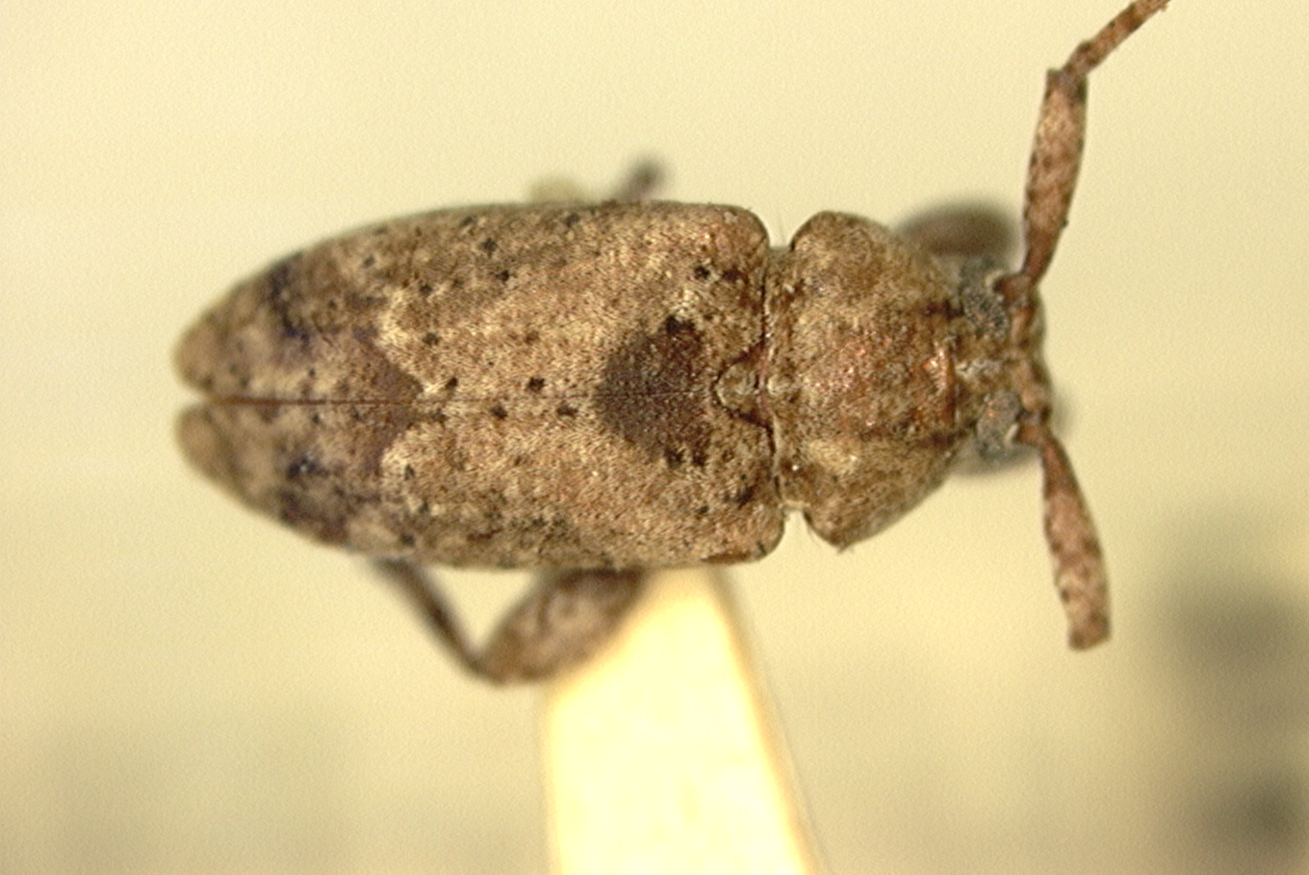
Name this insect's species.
Leptostylus vanduzeei (also Styloleptus planicollis)
